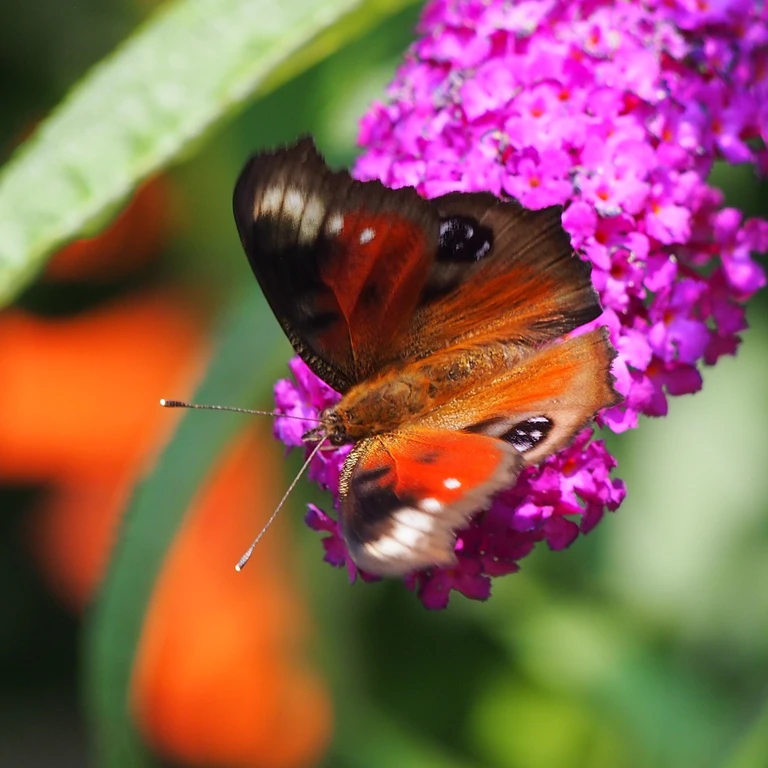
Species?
Aglais io
